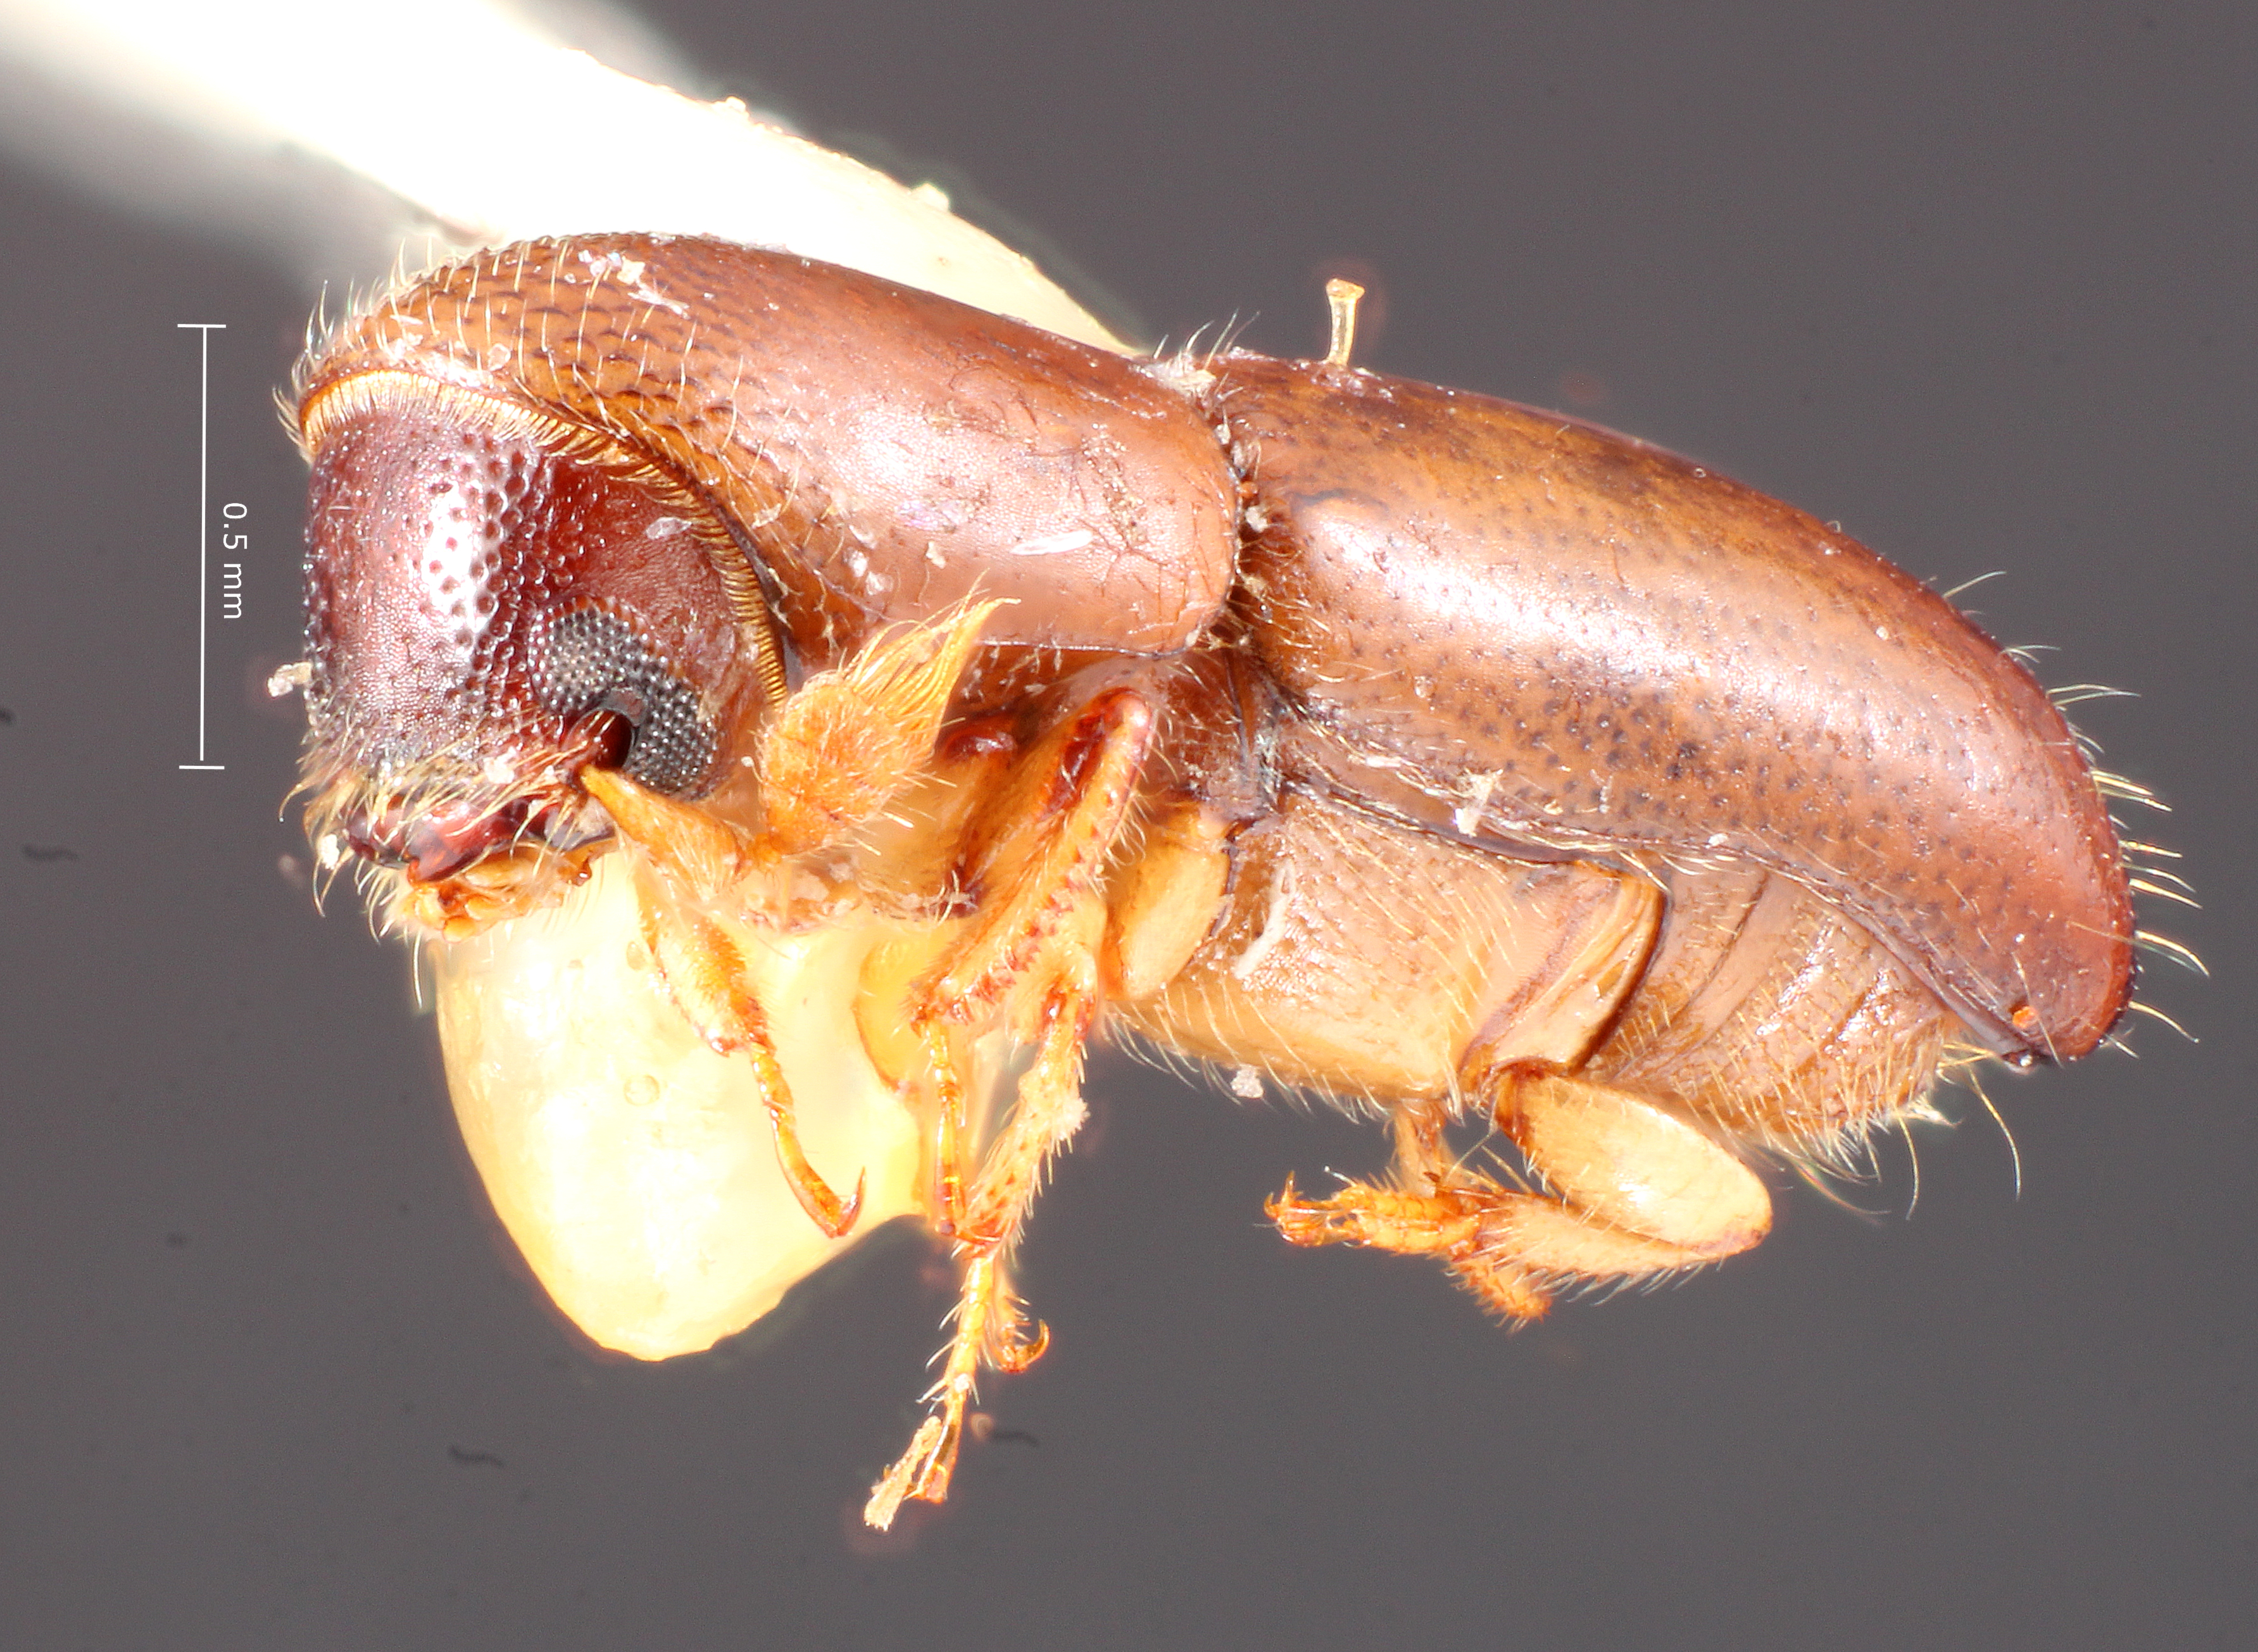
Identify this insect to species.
Monarthrum punctifrons
